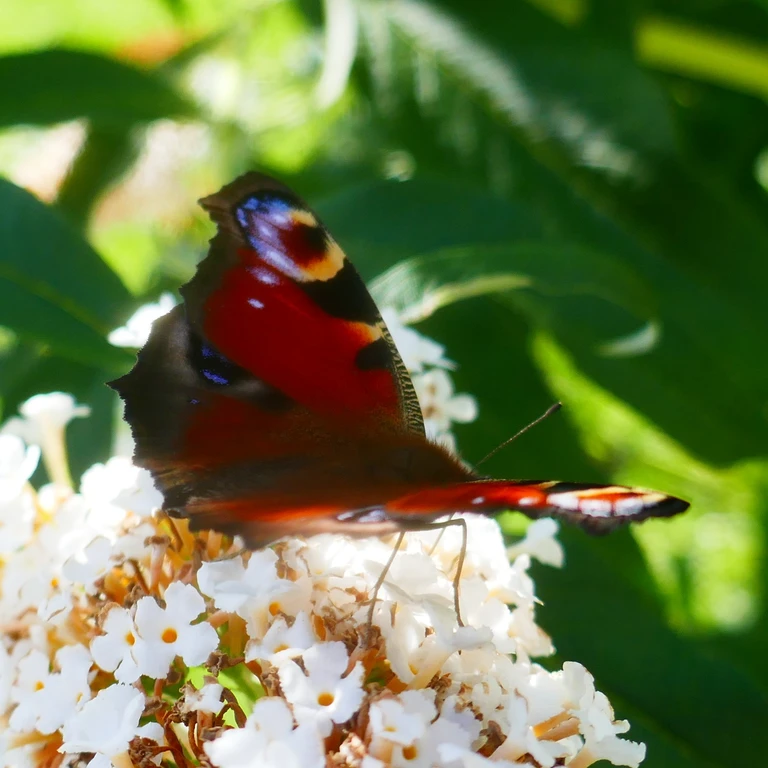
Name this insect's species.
Aglais io
